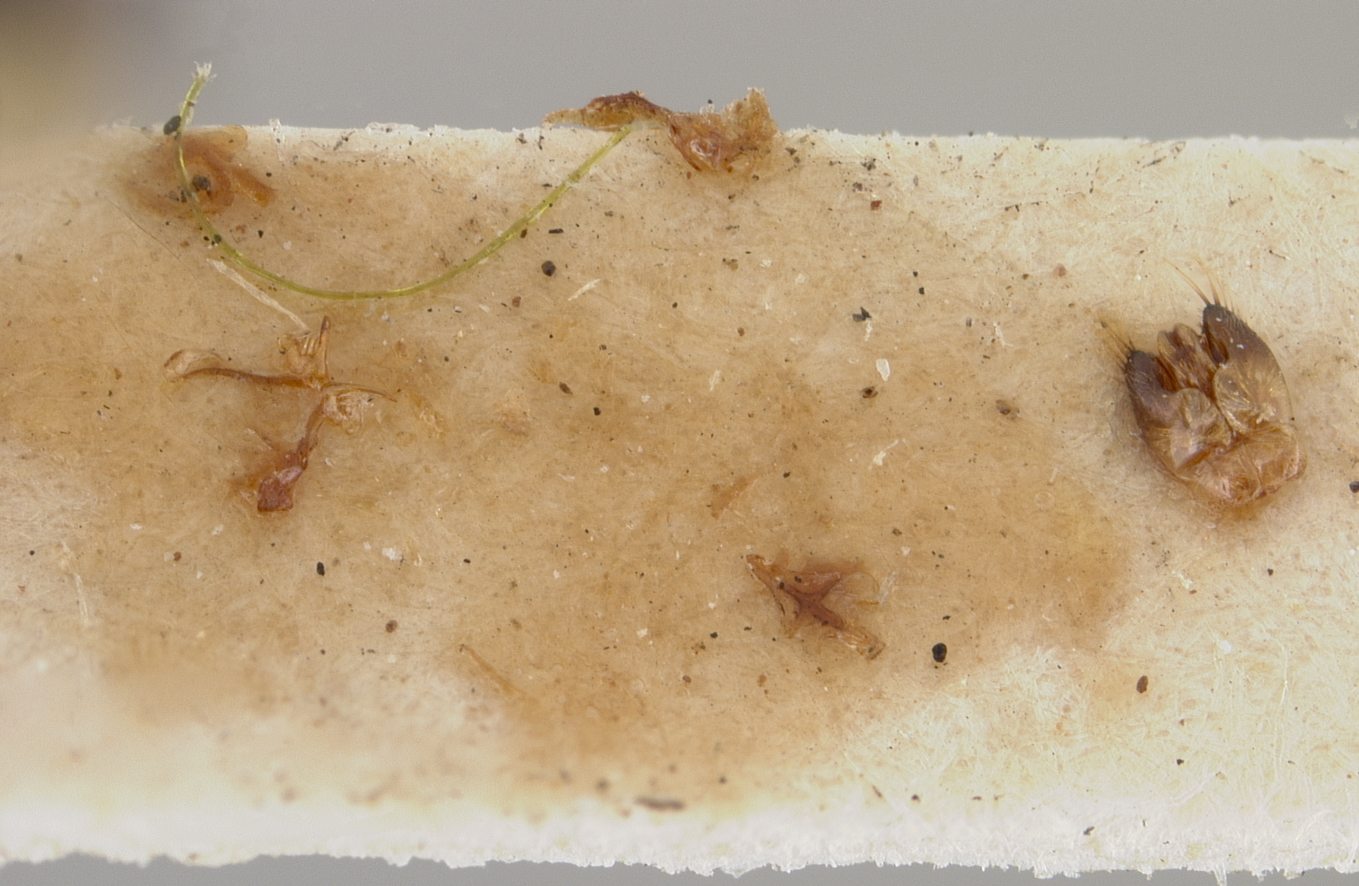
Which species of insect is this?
Hylaeus bequaertianus
